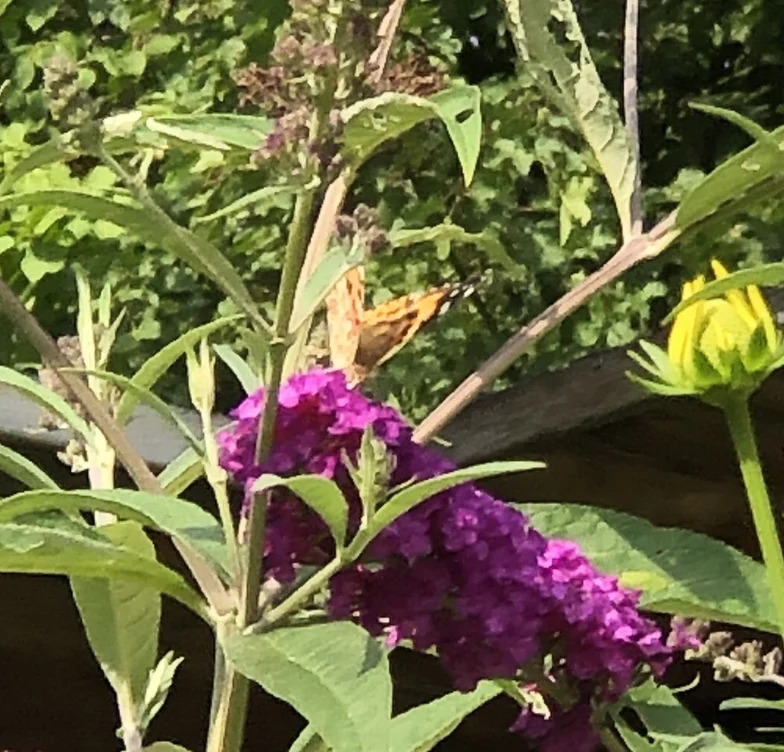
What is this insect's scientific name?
Vanessa cardui
